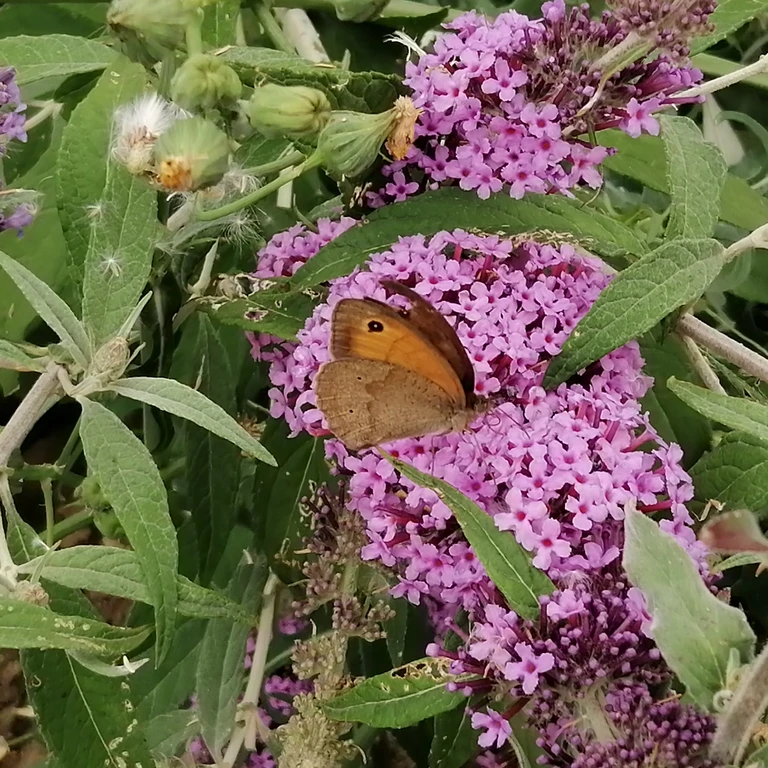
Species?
Maniola jurtina
